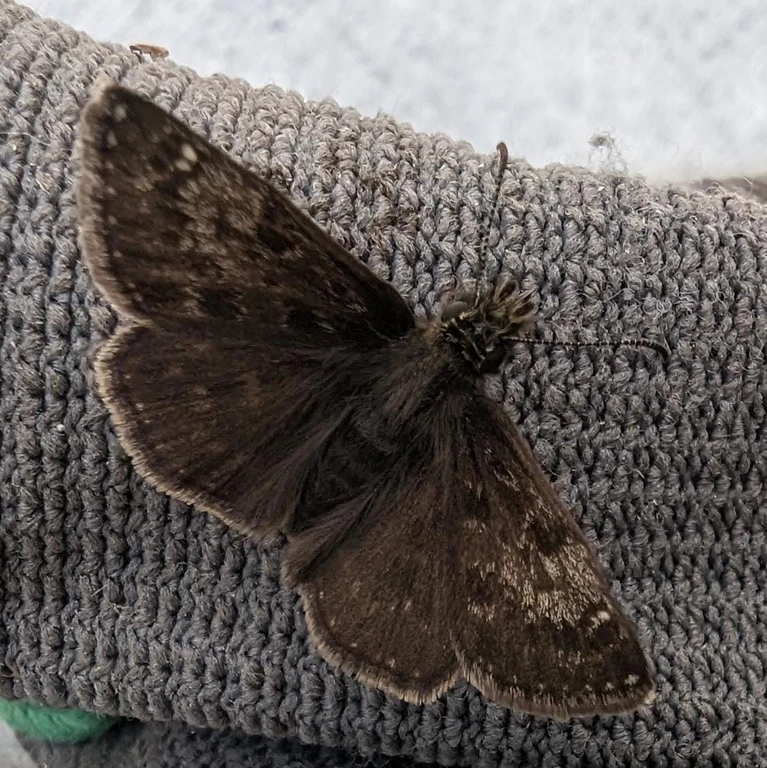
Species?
Erynnis tages
